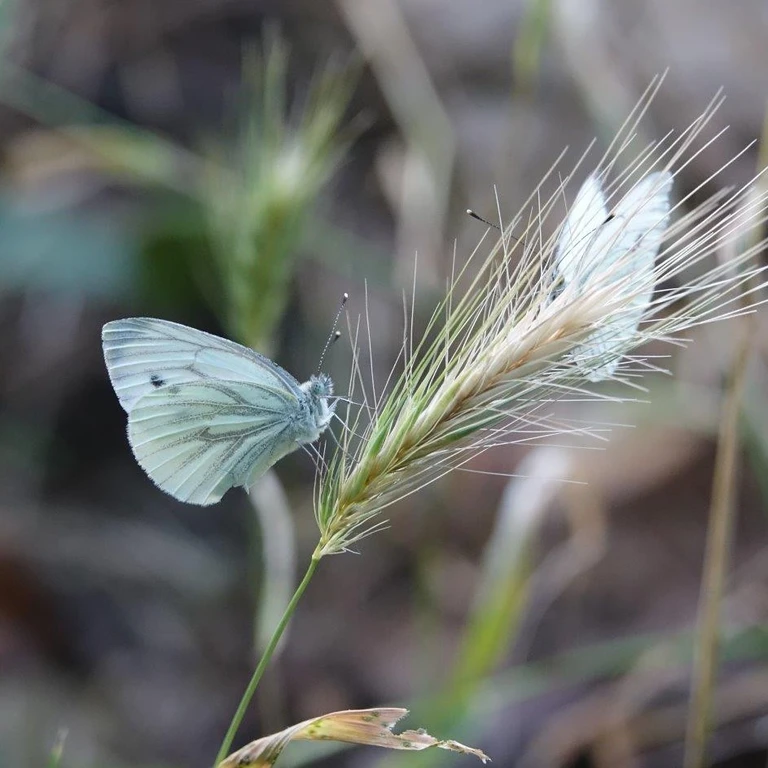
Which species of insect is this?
Pieris napi
